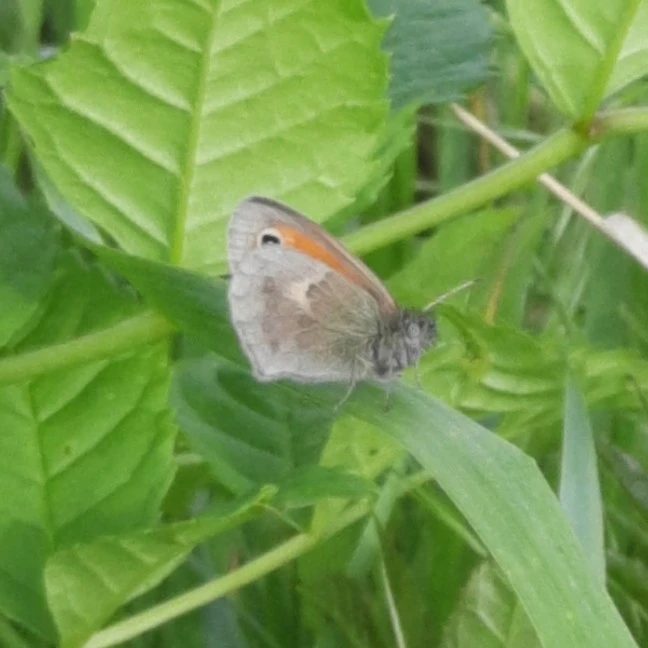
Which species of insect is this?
Coenonympha pamphilus
